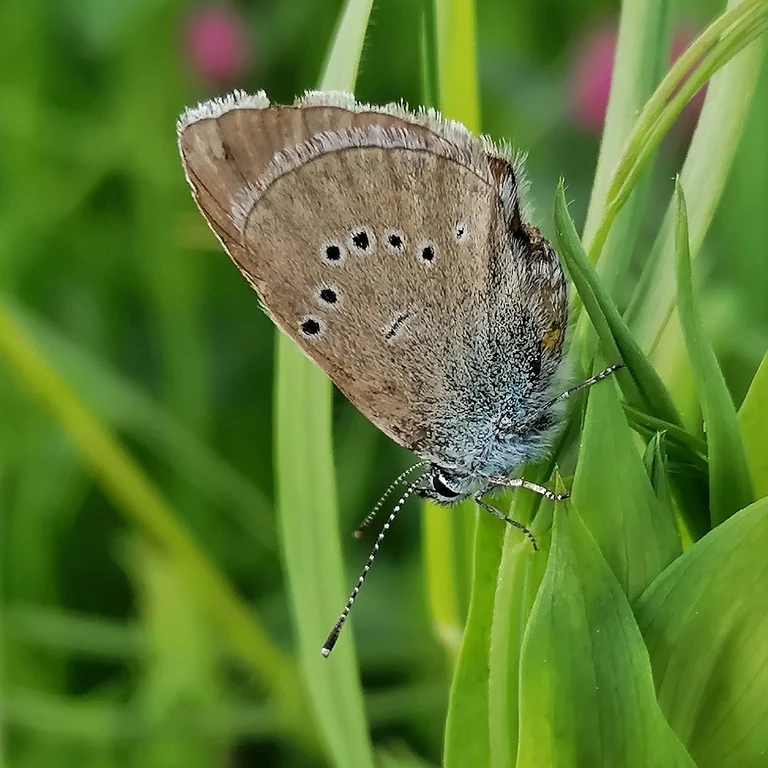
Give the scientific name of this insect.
Cyaniris semiargus
